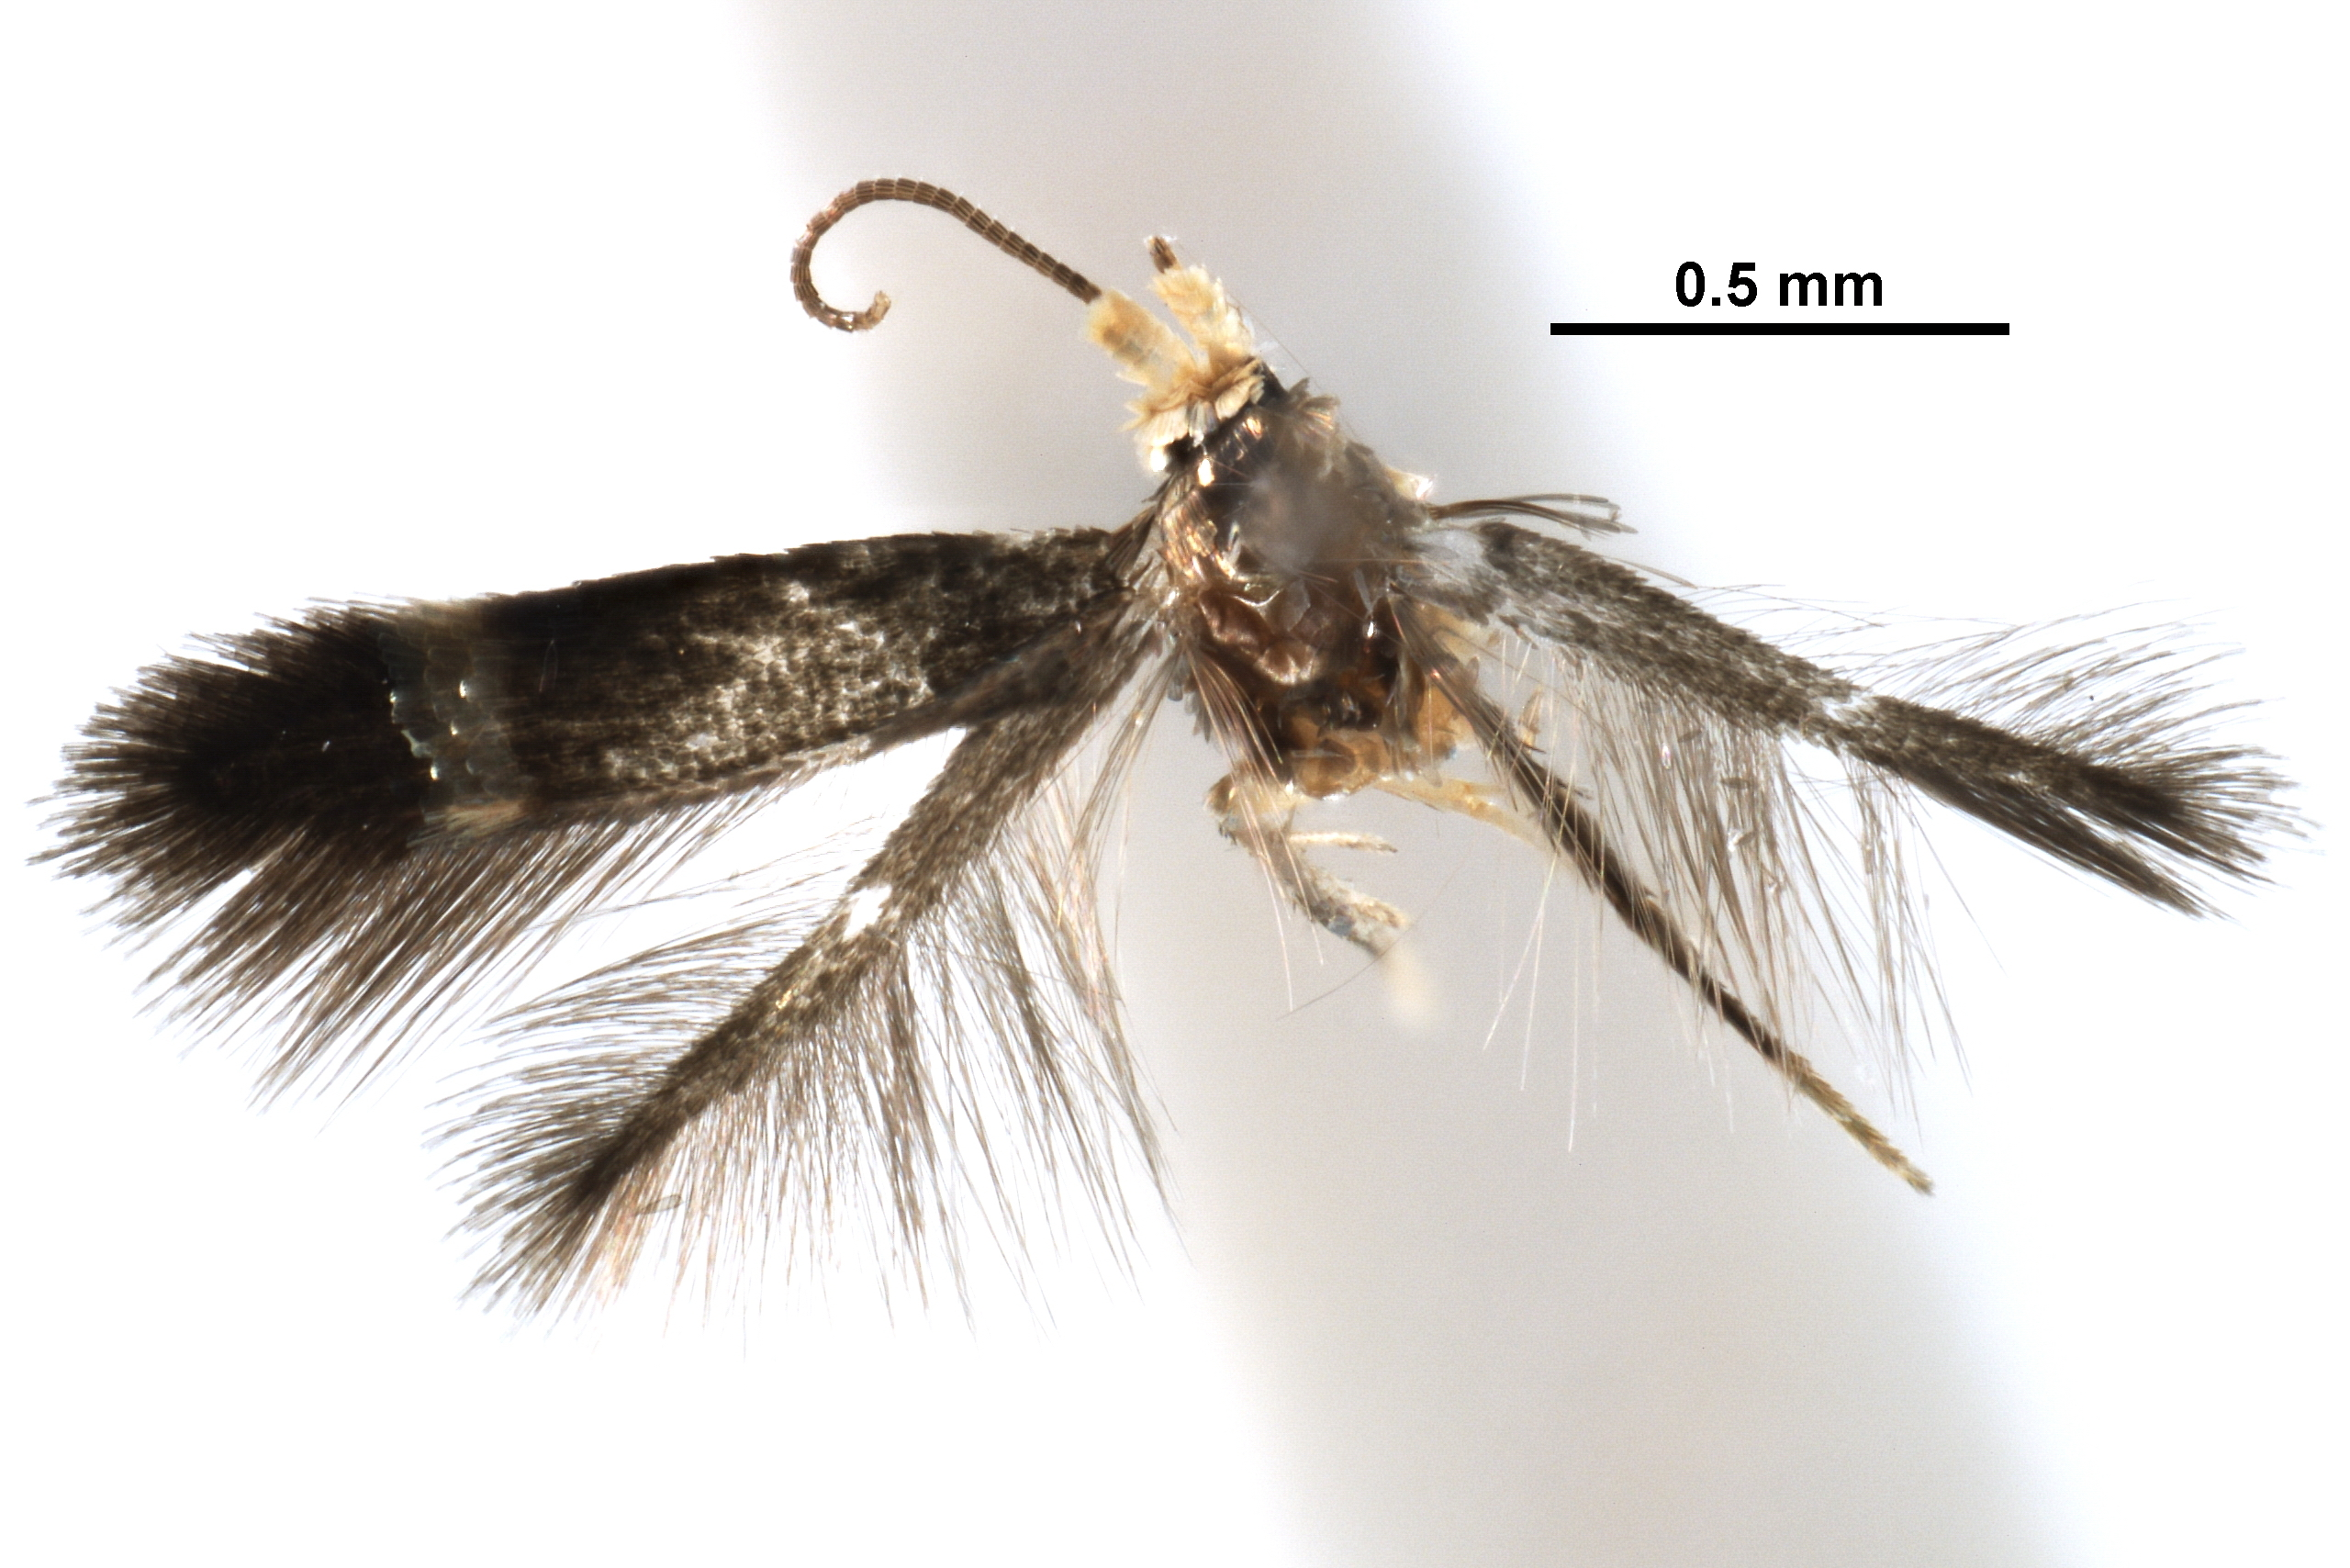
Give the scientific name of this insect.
Enteucha basidactyla
